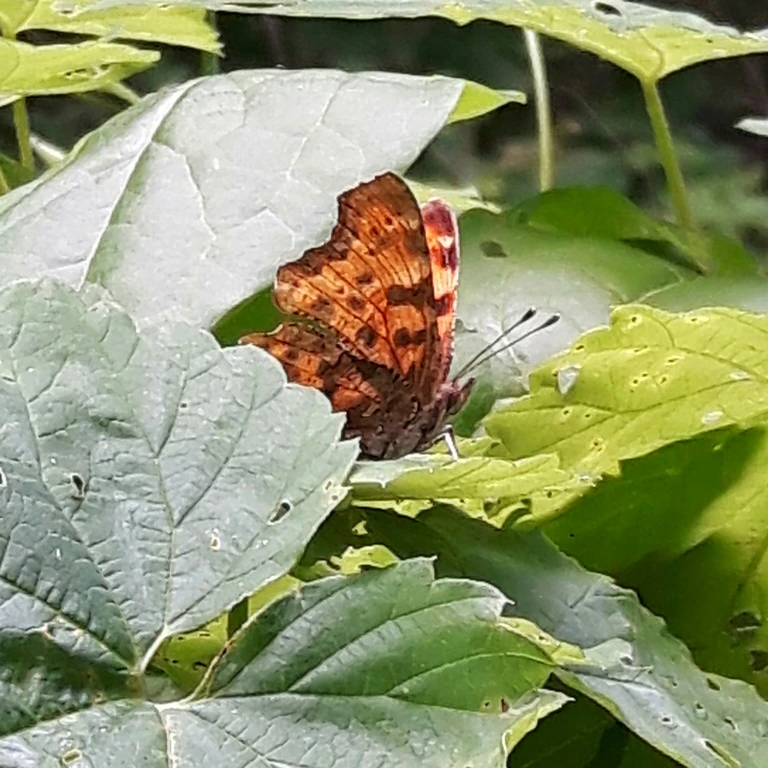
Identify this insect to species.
Polygonia c-album
